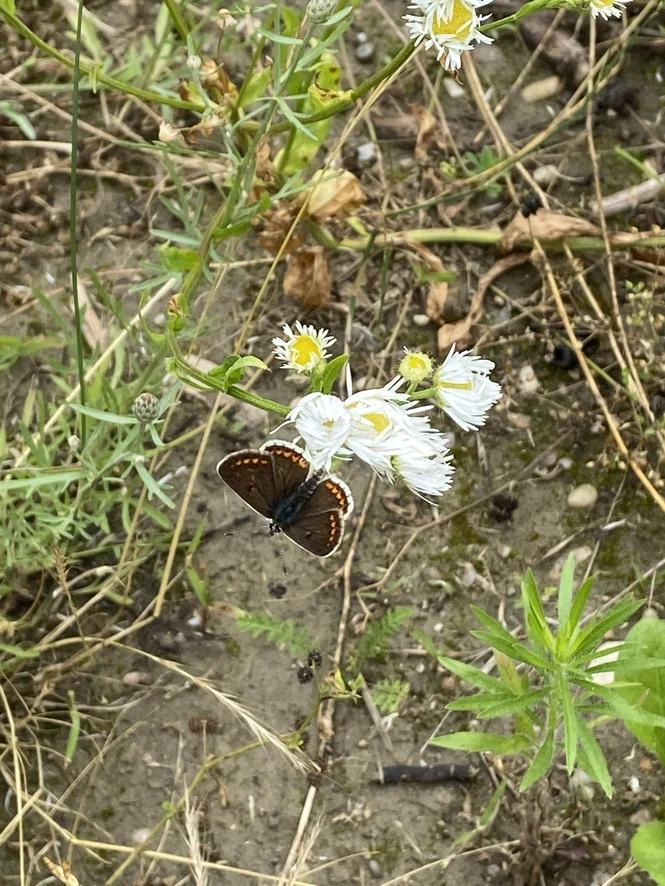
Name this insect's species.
Aricia agestis/artaxerxes
